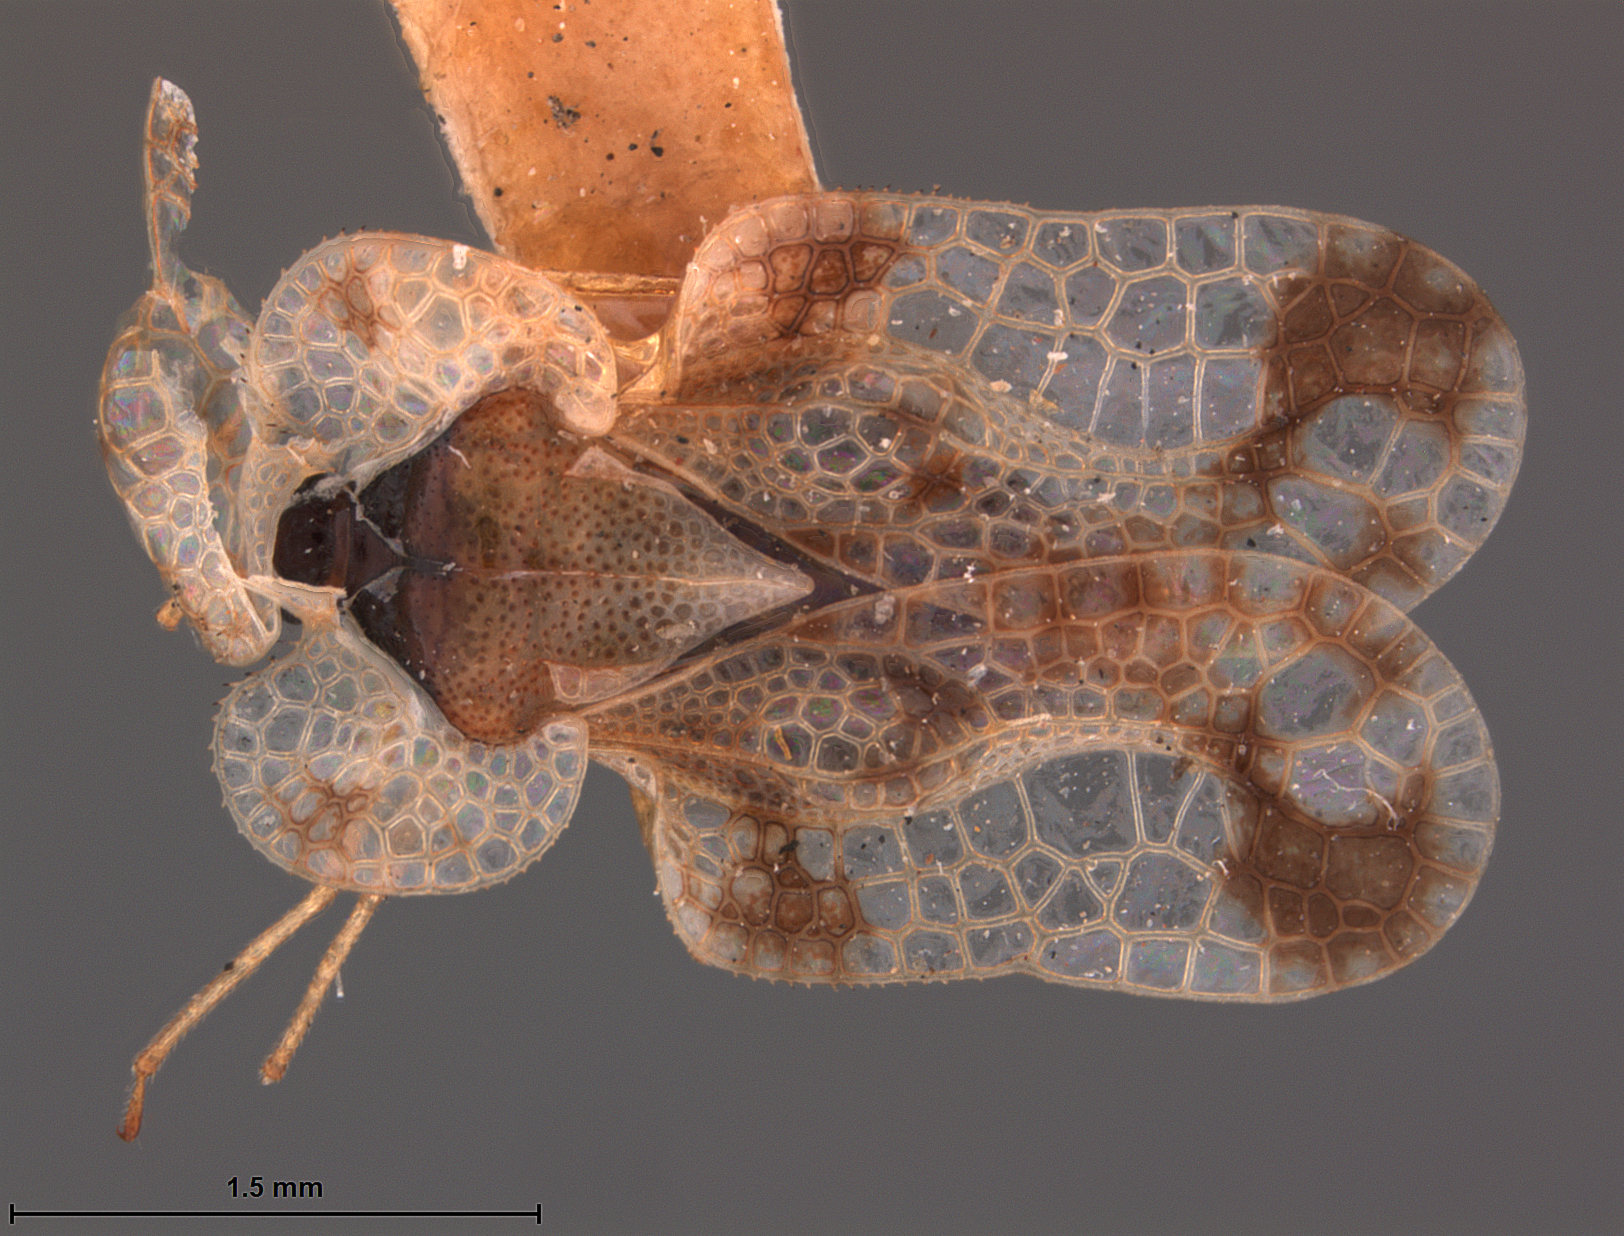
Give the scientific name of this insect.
Corythucha pyriformis
